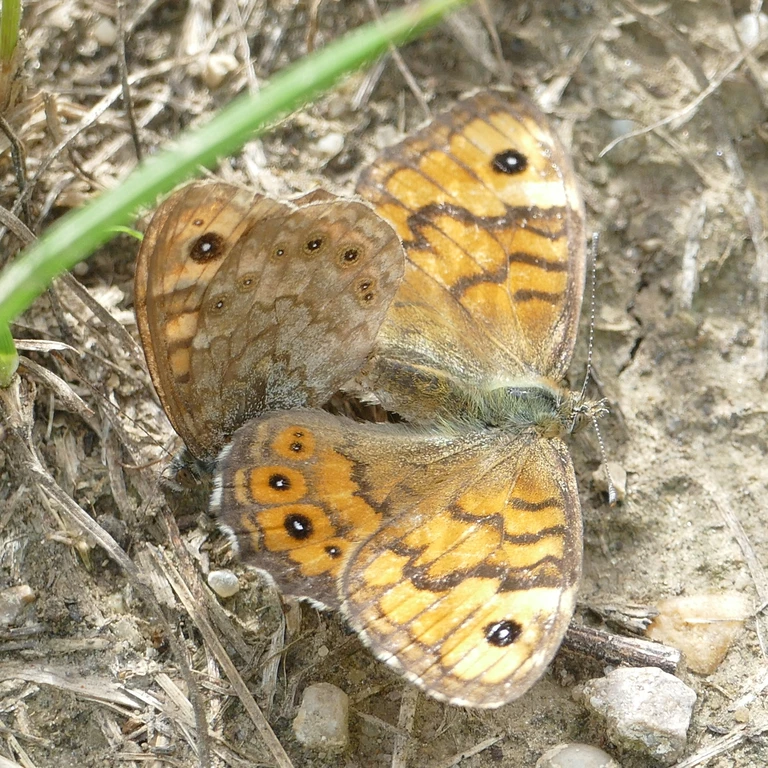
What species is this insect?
Lasiommata megera (also Pararge megera)
